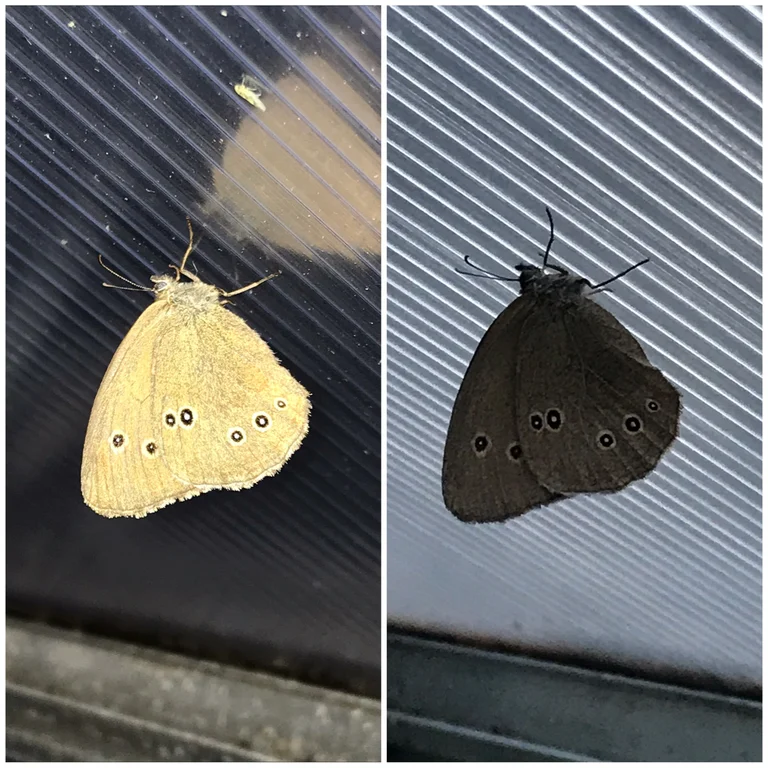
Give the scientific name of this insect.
Aphantopus hyperantus
